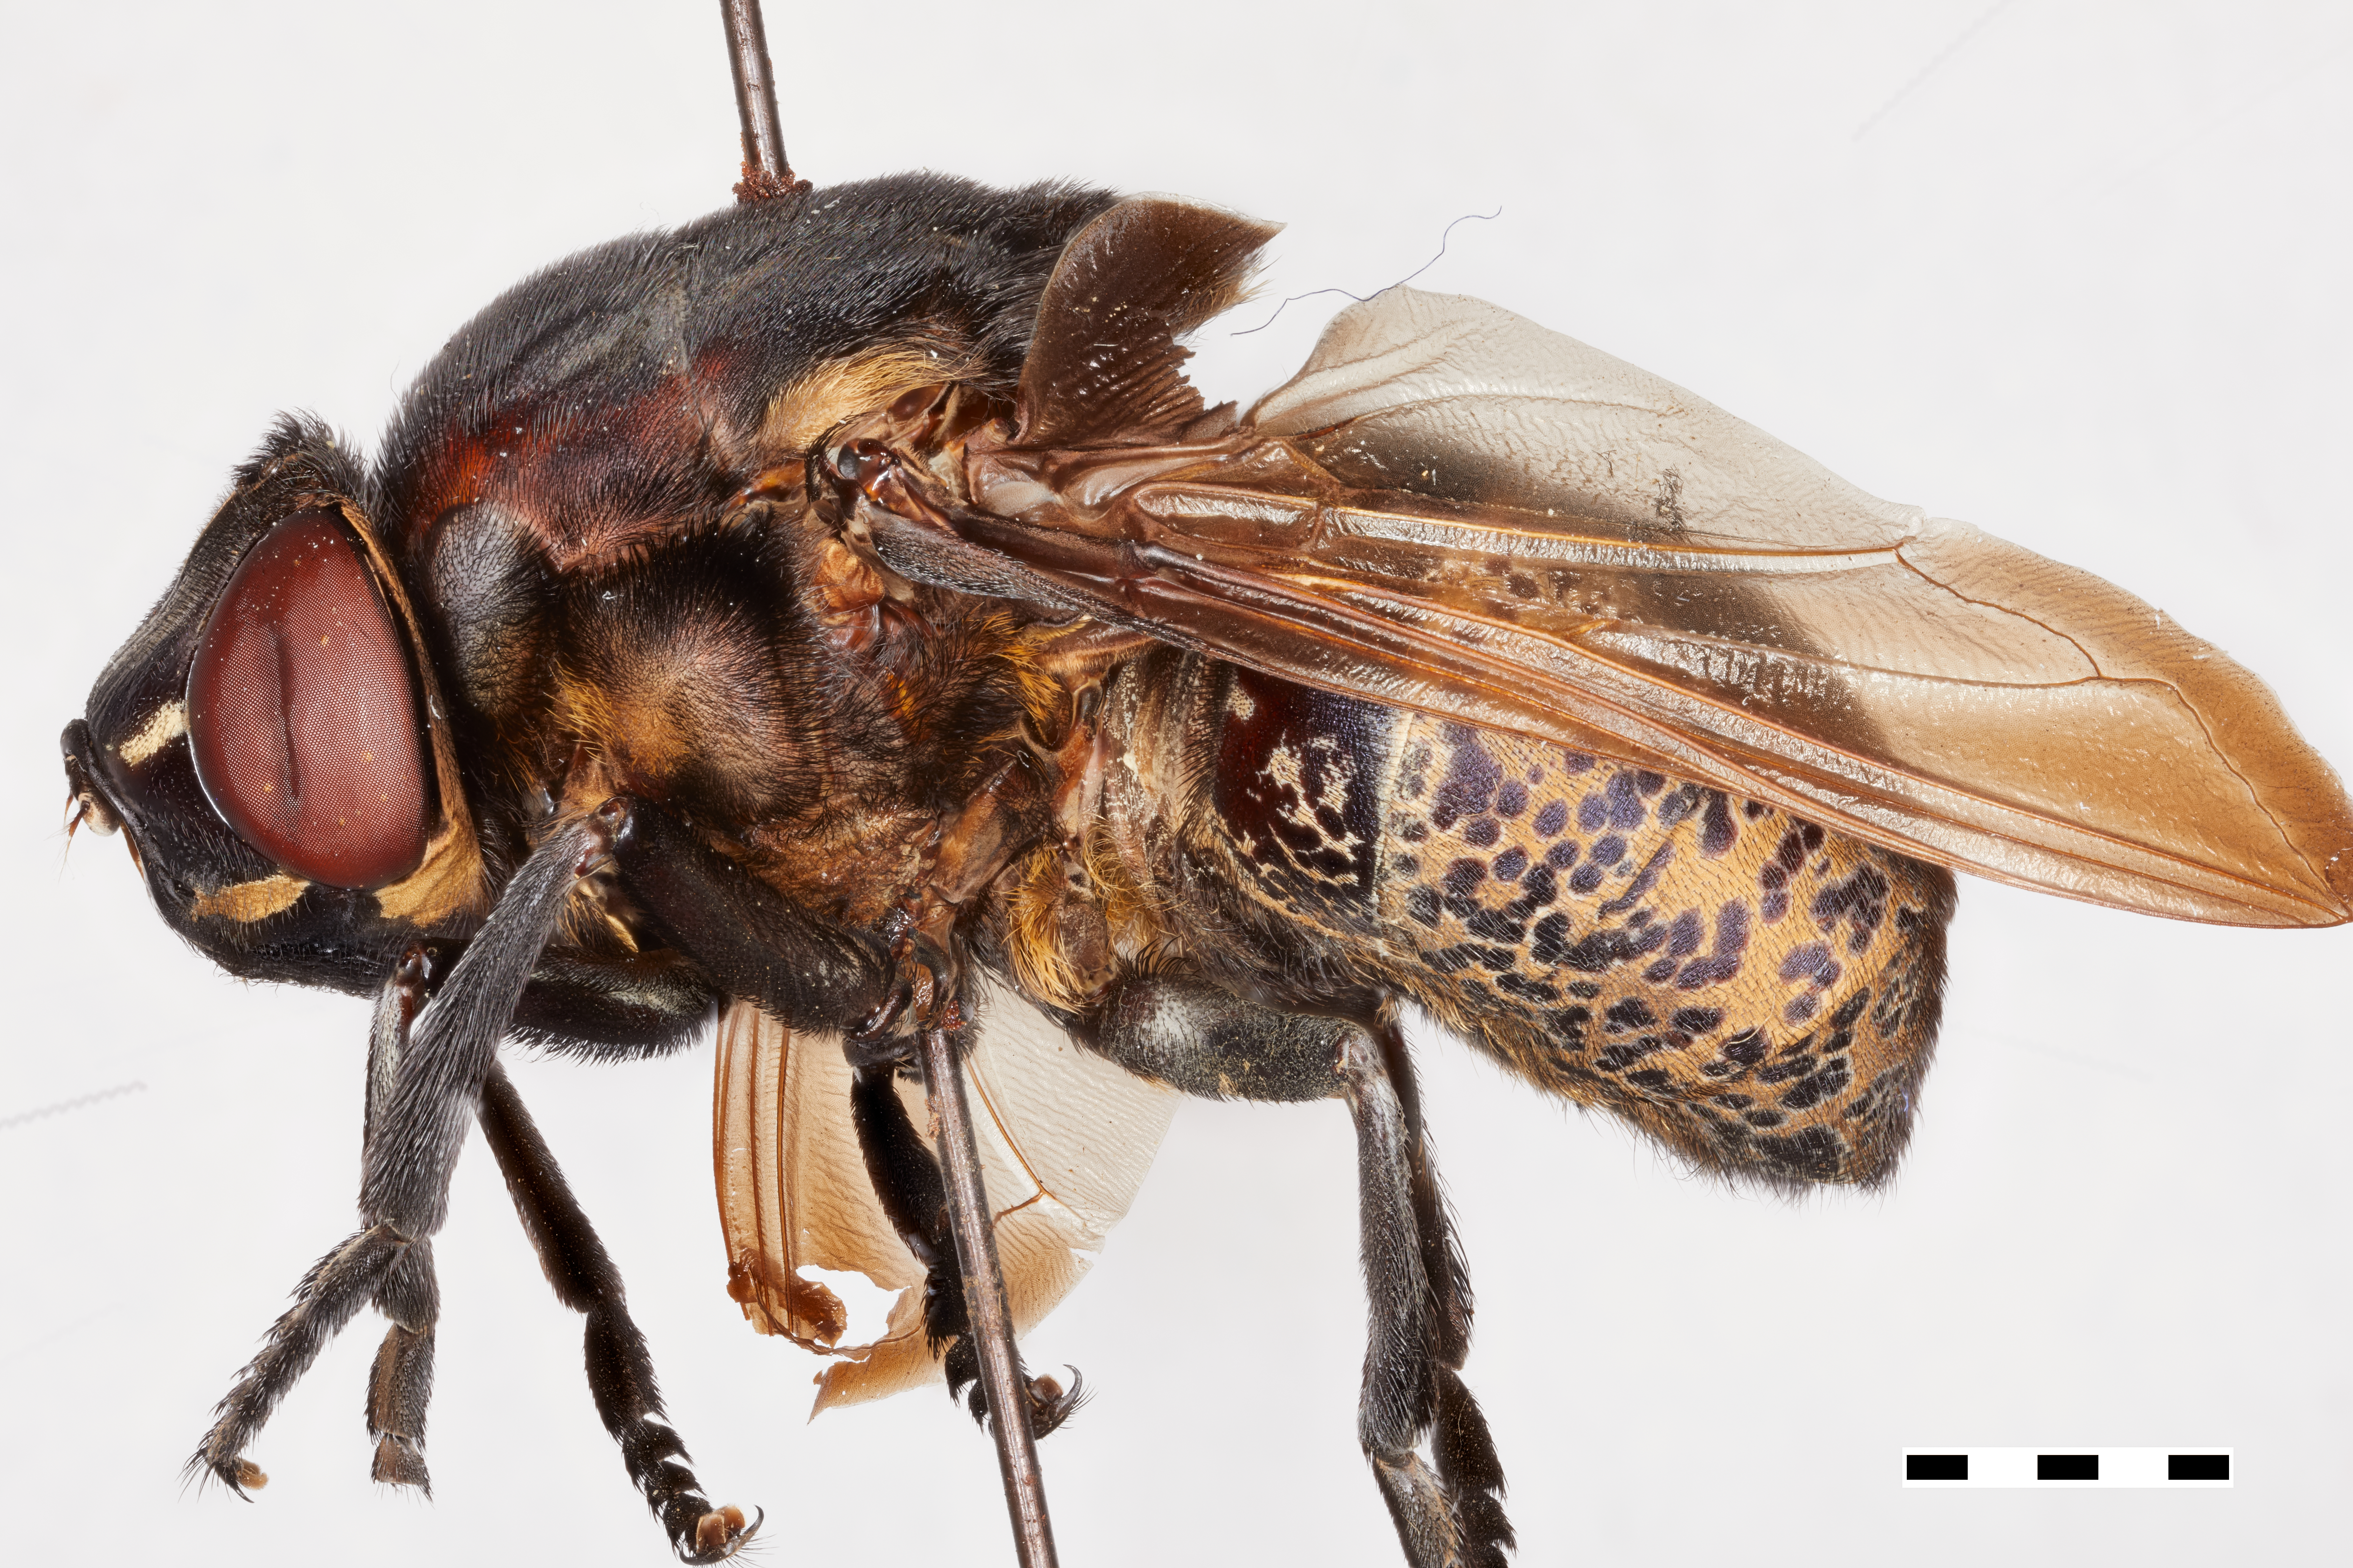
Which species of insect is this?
Cuterebra maculosa
